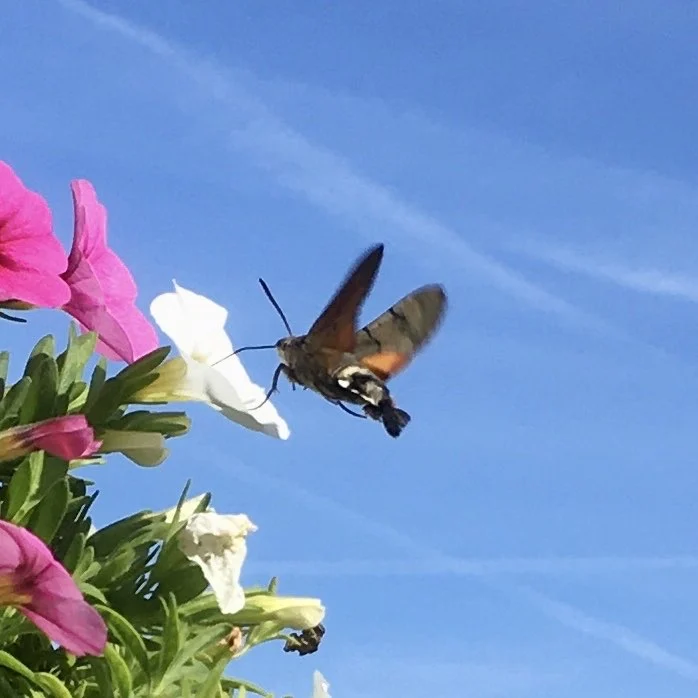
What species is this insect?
Macroglossum stellatarum
